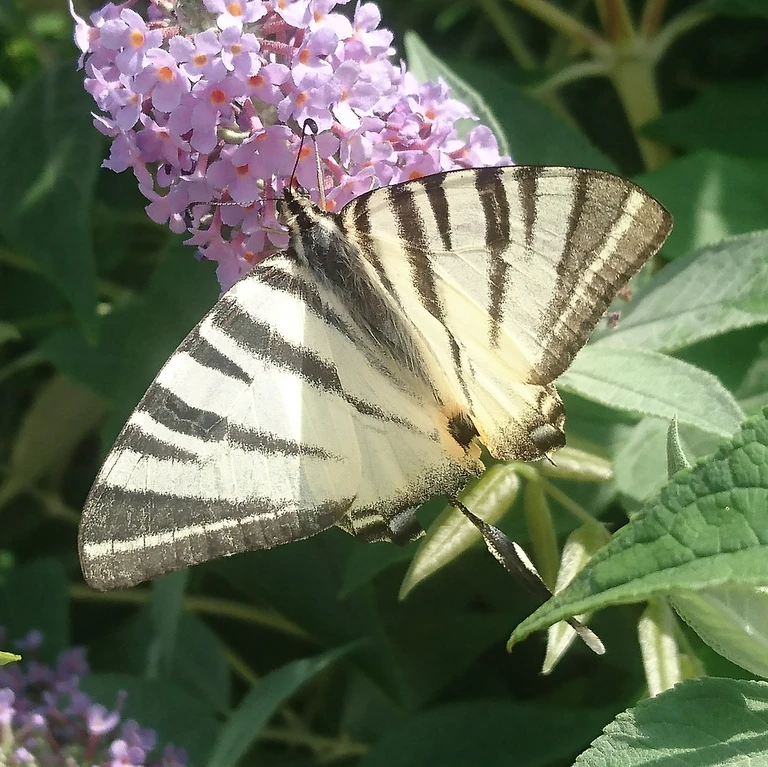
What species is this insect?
Iphiclides podalirius
